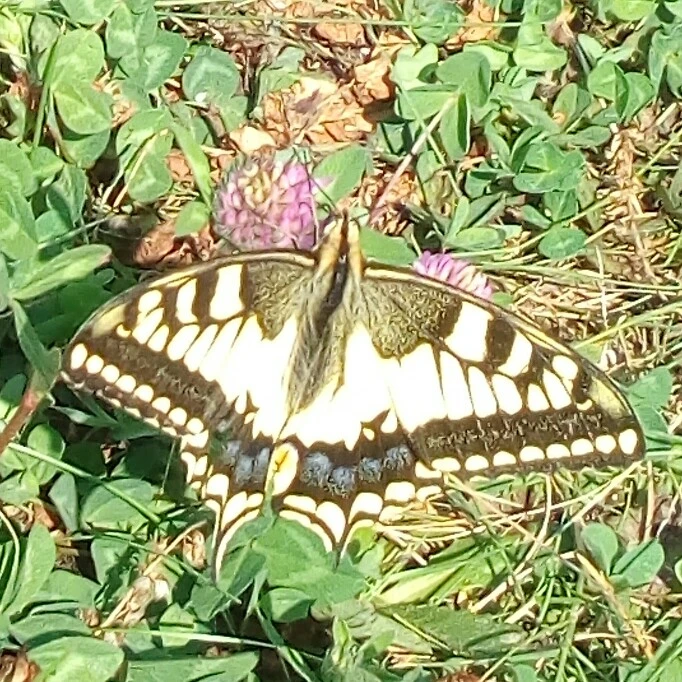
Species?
Papilio machaon
